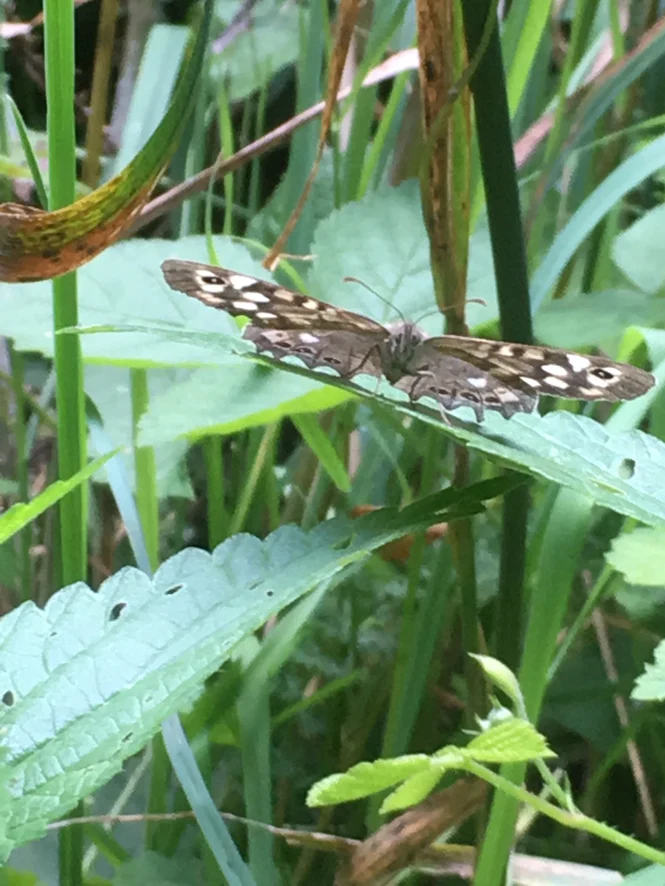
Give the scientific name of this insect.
Pararge aegeria
